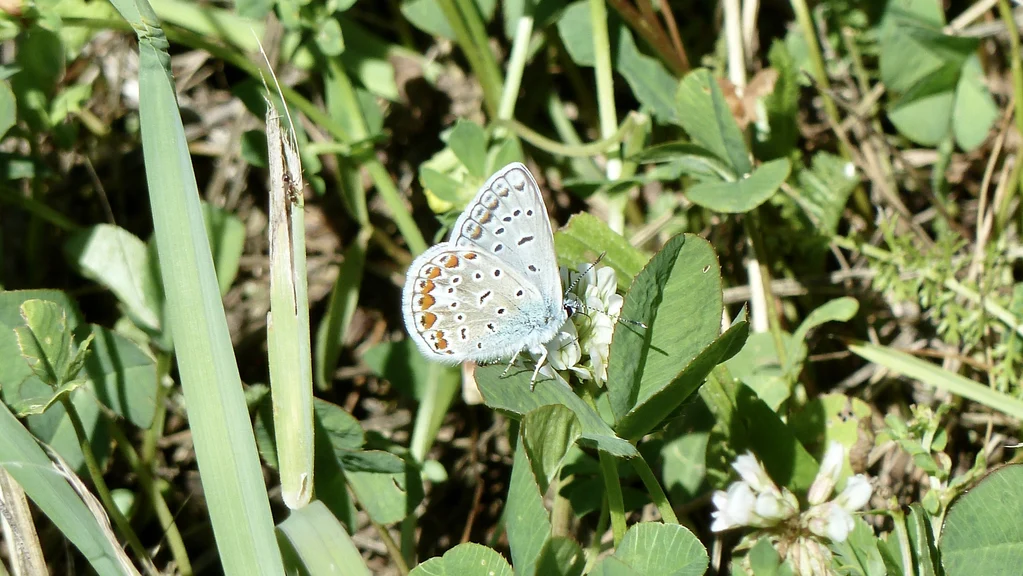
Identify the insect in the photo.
Polyommatus icarus
